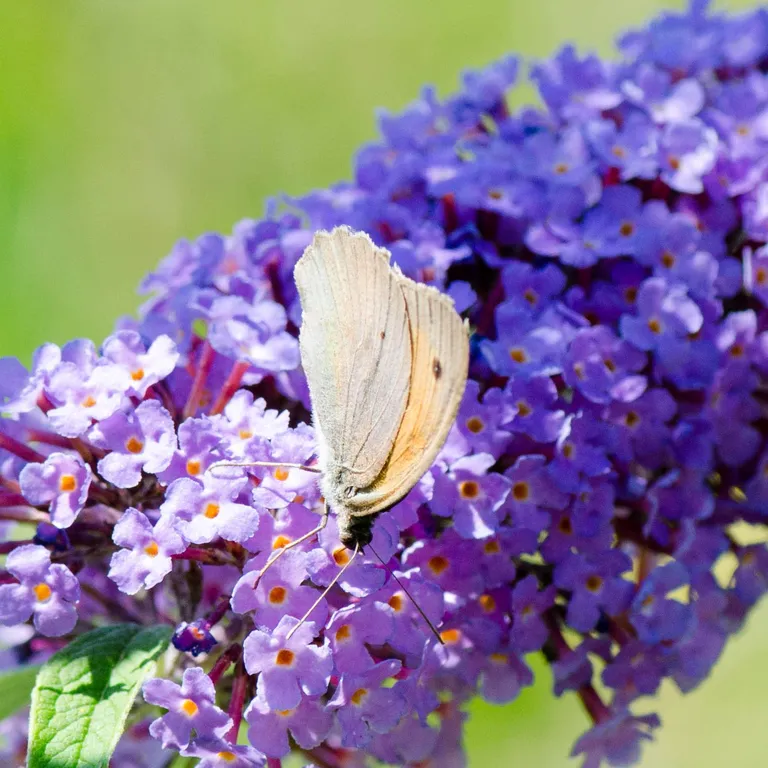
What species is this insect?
Maniola jurtina
